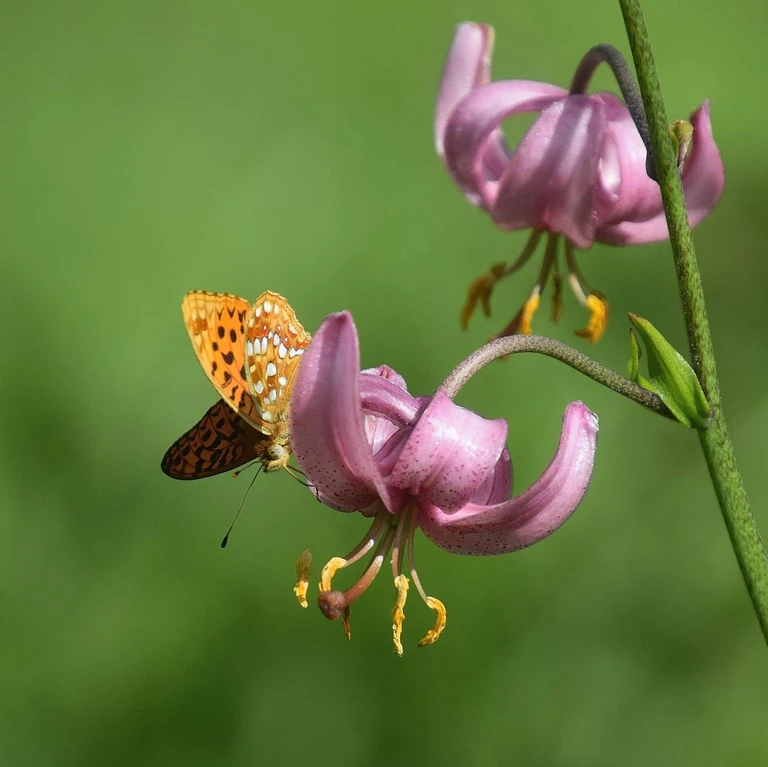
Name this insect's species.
Fabriciana adippe
